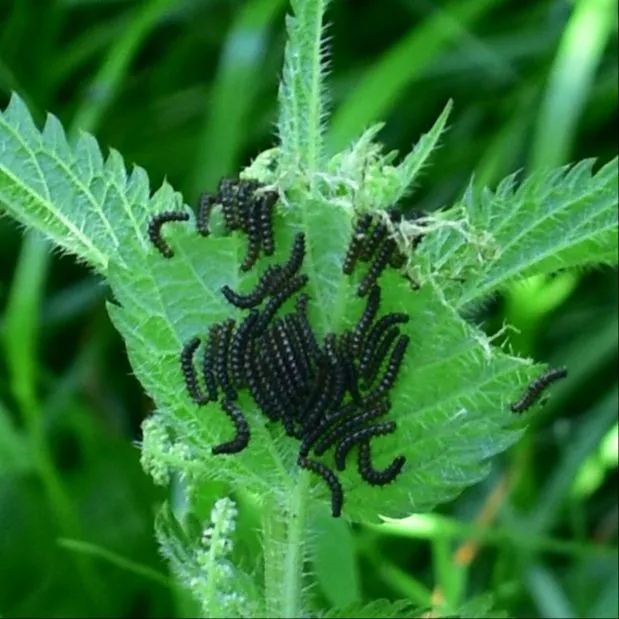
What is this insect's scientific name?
Araschnia levana
